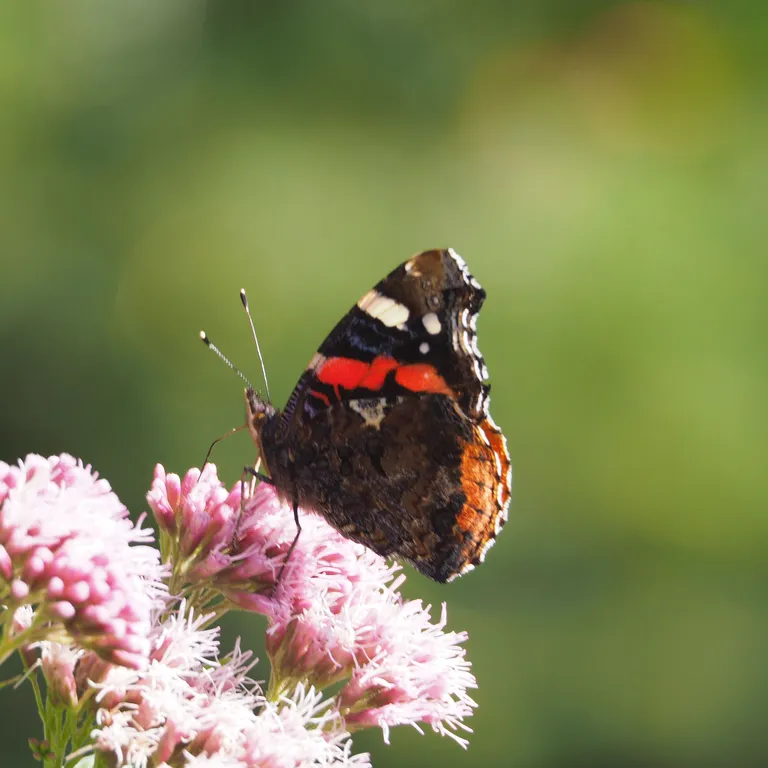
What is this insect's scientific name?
Vanessa atalanta
